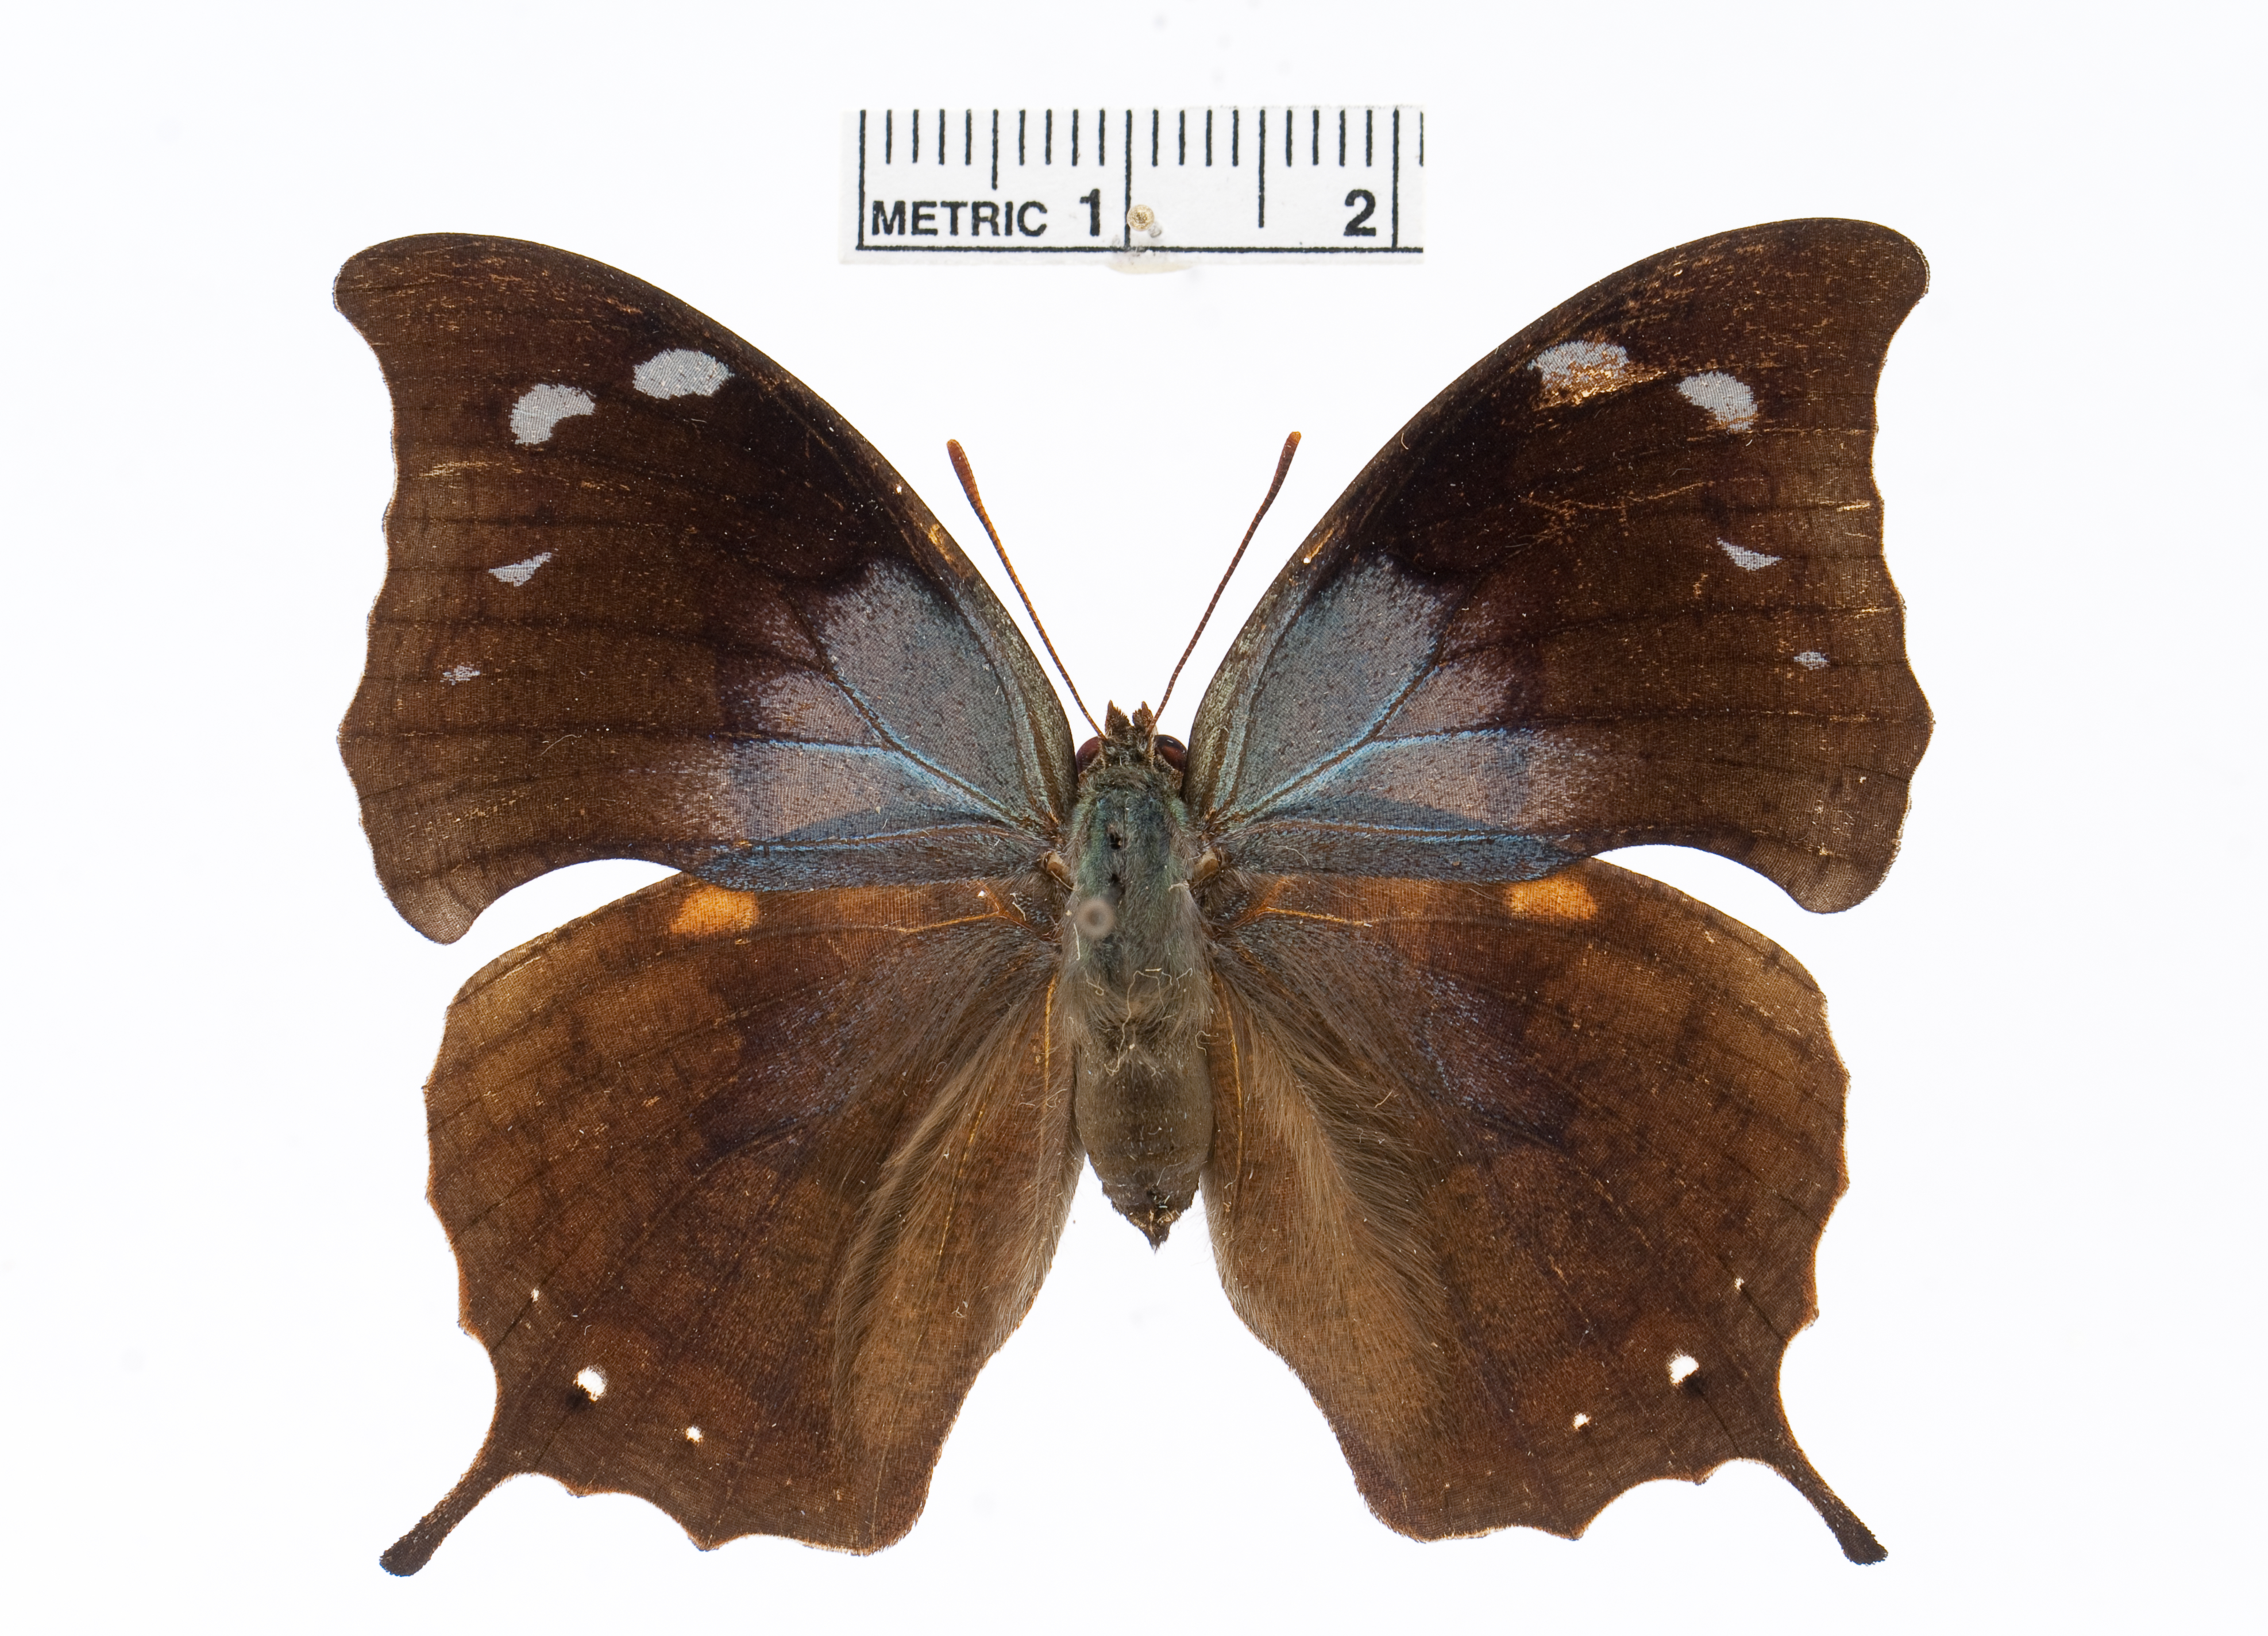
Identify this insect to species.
Memphis arginussa
